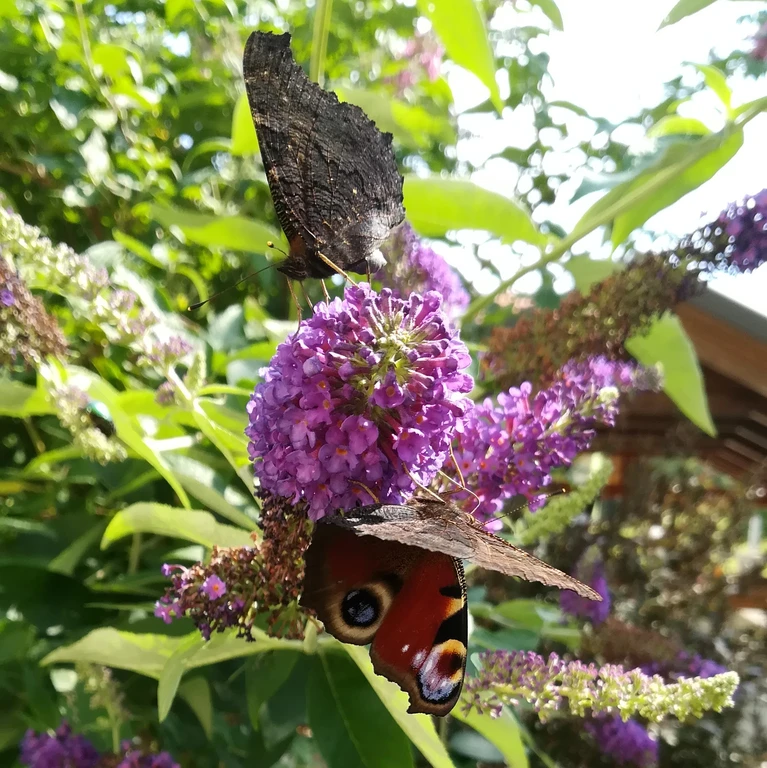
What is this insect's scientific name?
Aglais io
